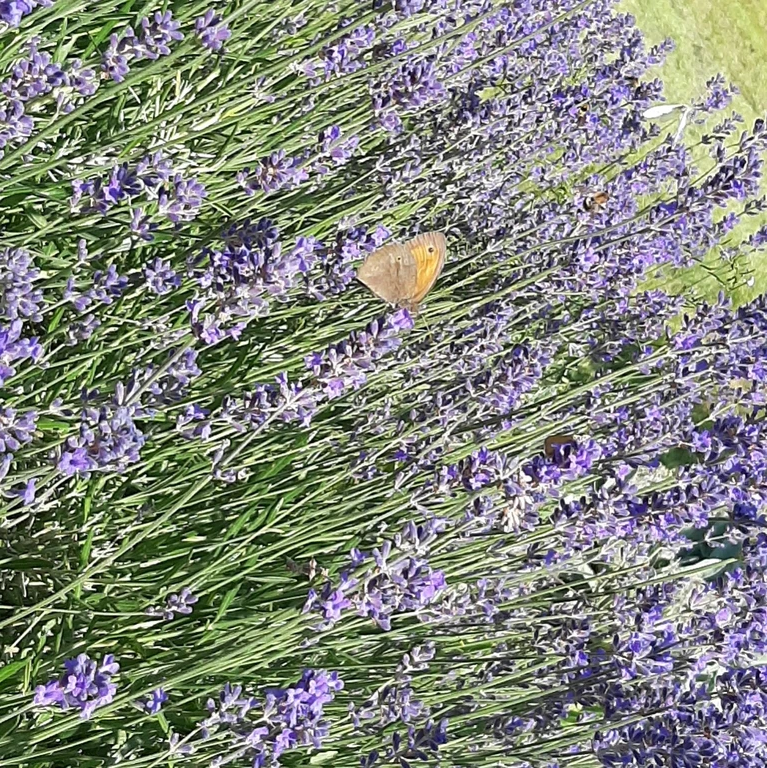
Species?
Maniola jurtina
